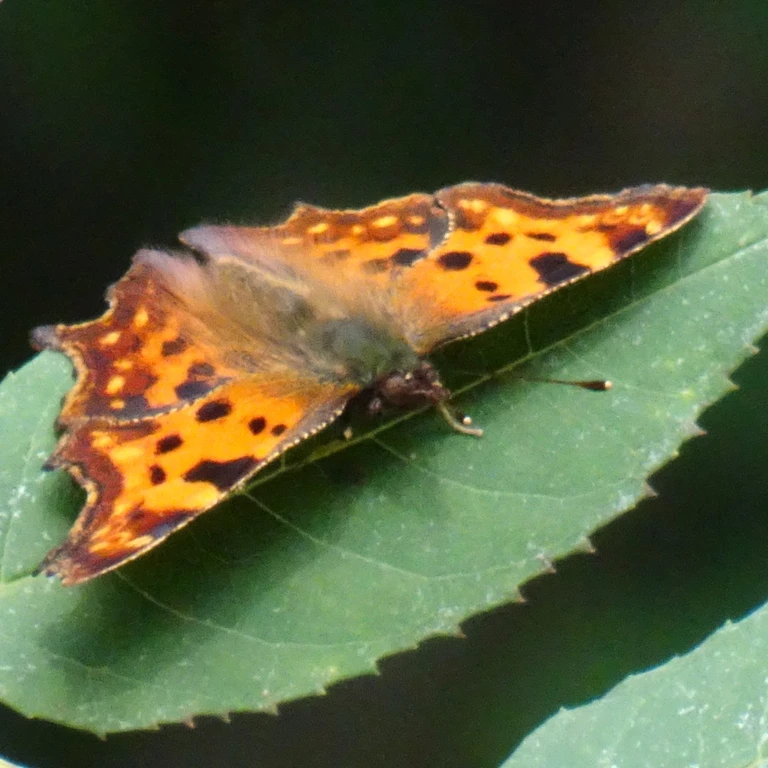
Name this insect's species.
Polygonia c-album
